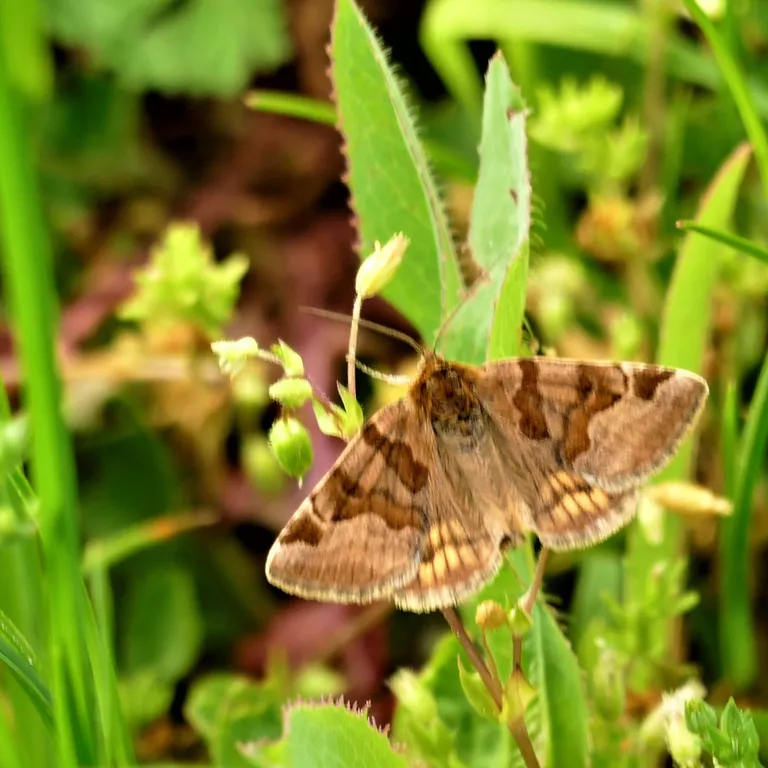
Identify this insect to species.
Euclidia glyphica
